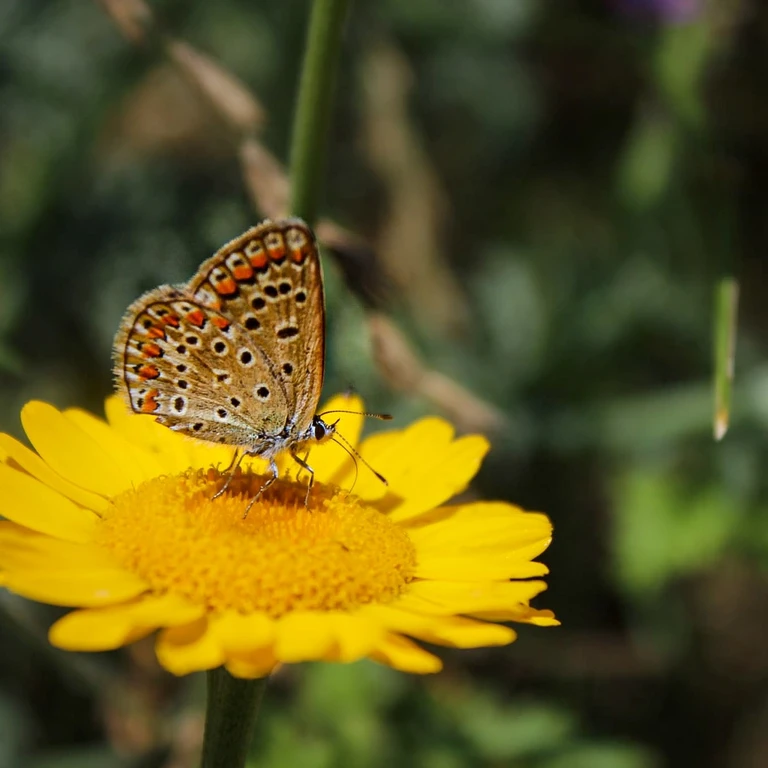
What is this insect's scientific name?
Polyommatus icarus
